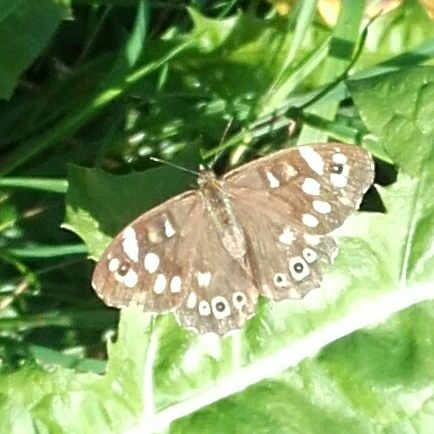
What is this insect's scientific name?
Pararge aegeria
